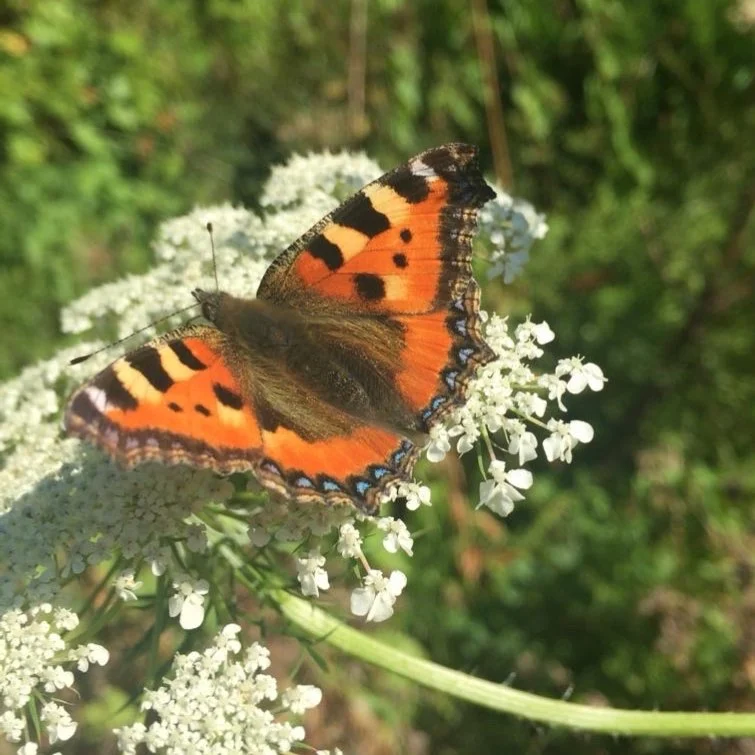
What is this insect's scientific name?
Aglais urticae
